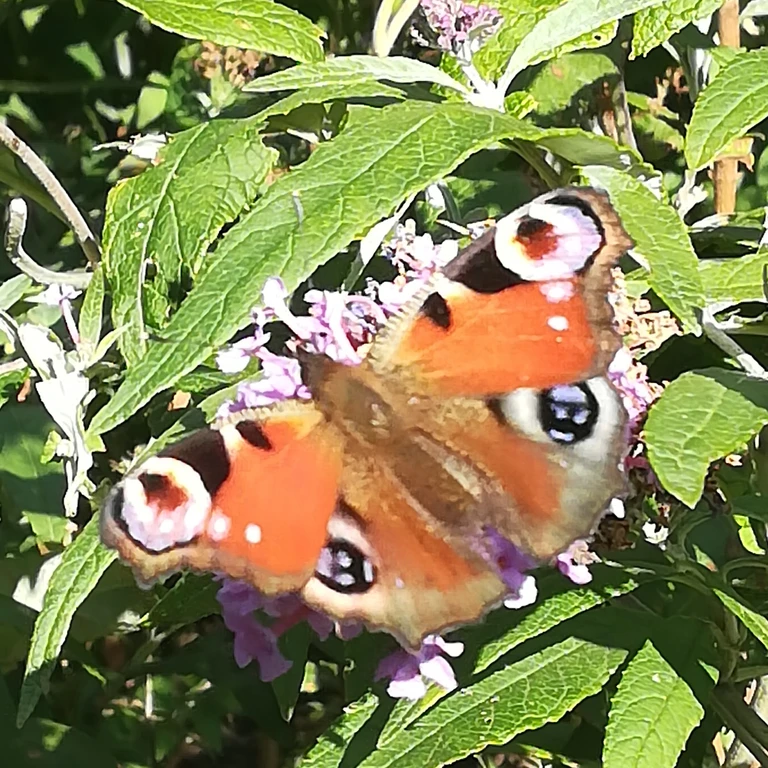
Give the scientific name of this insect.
Aglais io
